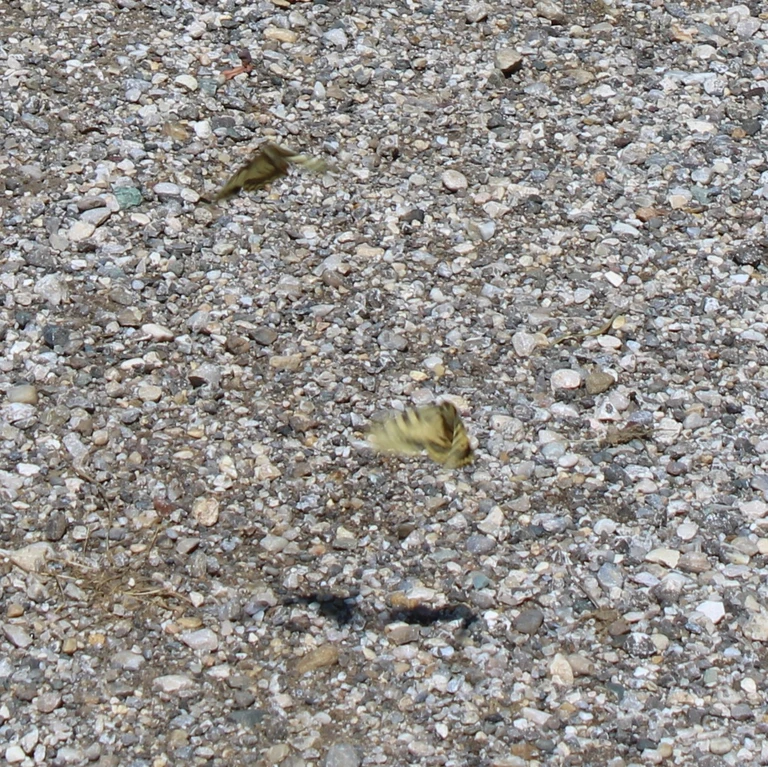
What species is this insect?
Papilio machaon
